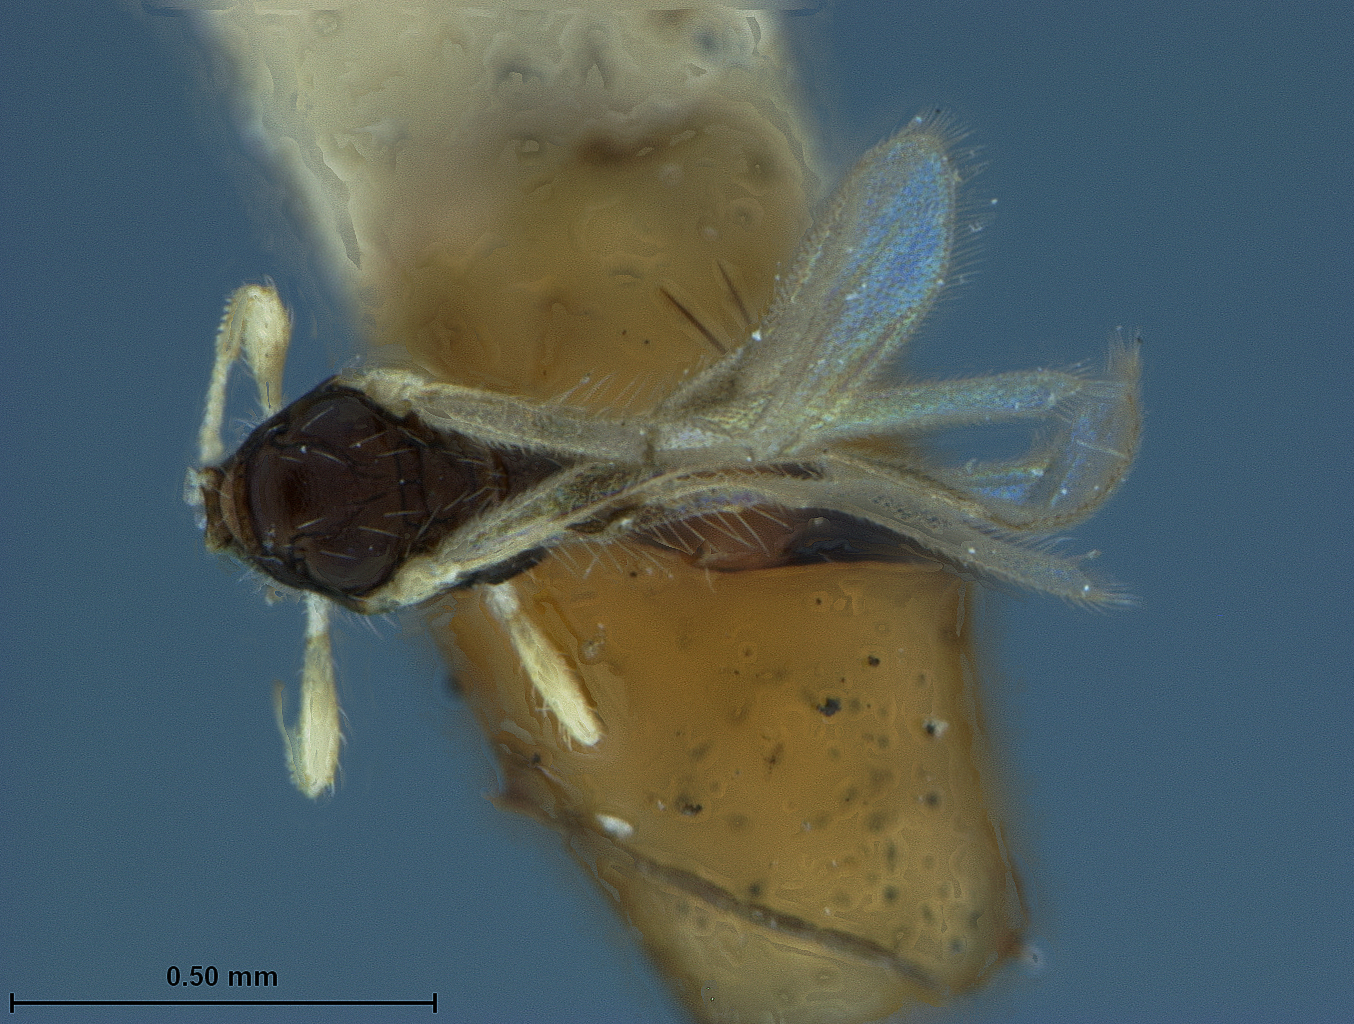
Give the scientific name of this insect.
Hecabolus rubrocinctus
